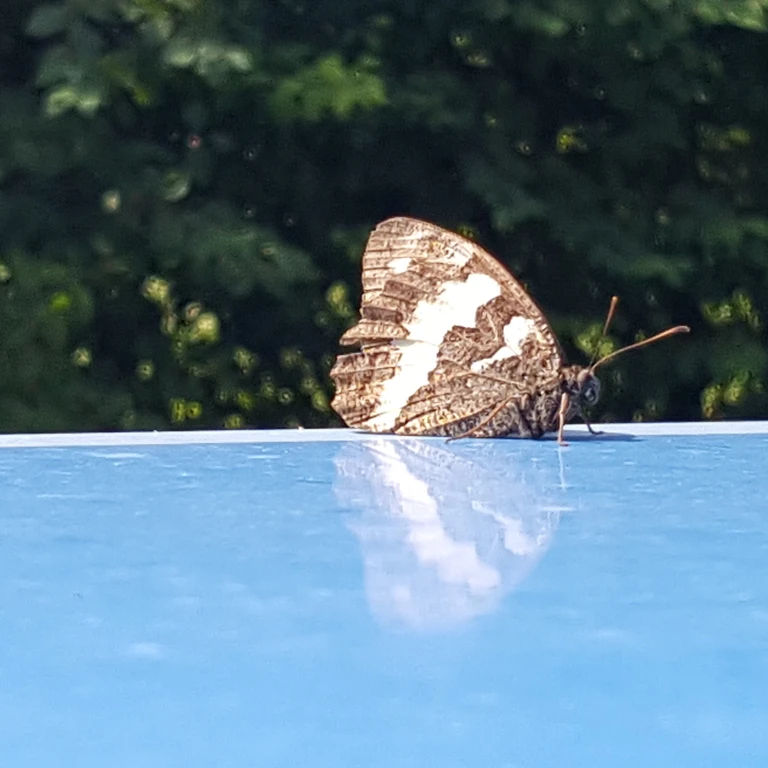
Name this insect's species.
Brintesia circe
